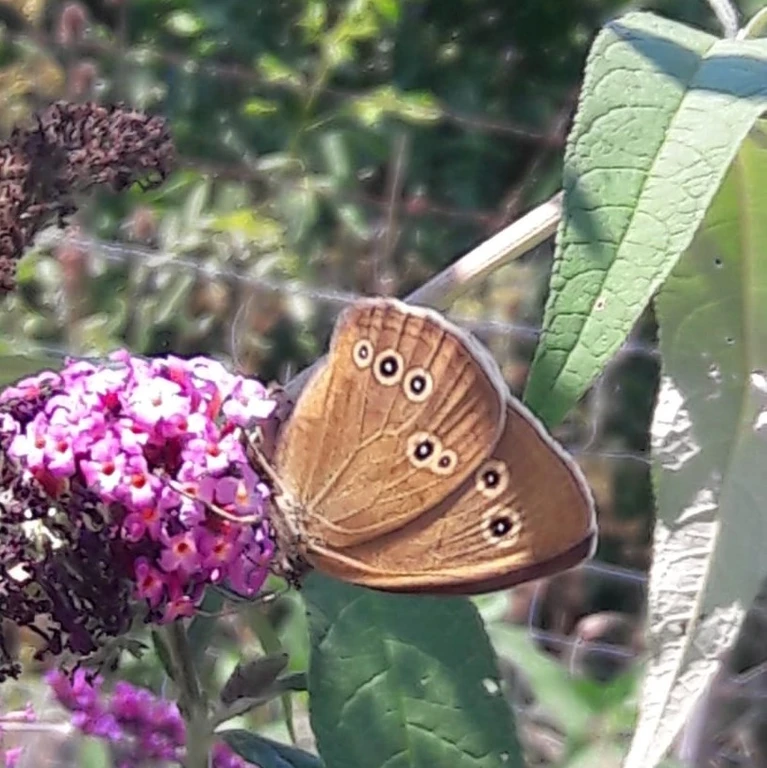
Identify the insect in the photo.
Aphantopus hyperantus
